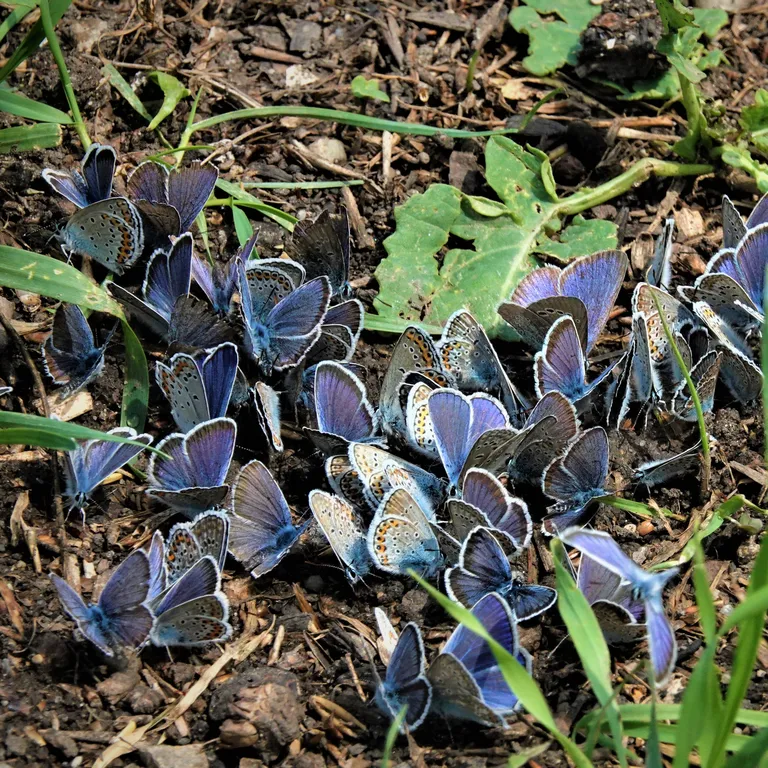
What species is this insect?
Plebejus argus
